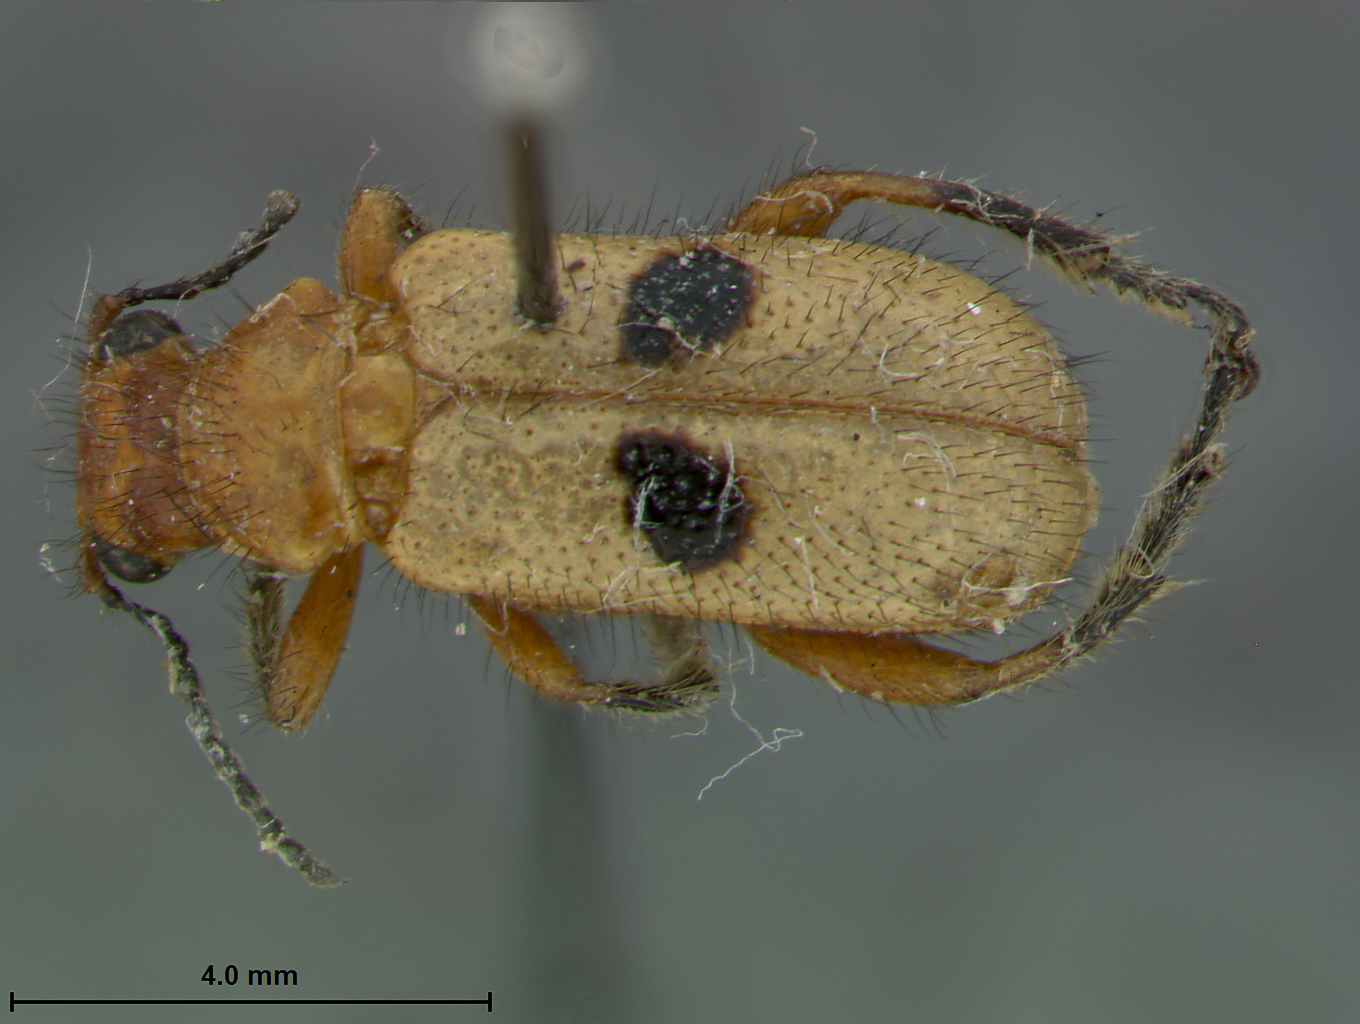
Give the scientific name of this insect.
Leucastea ertli
